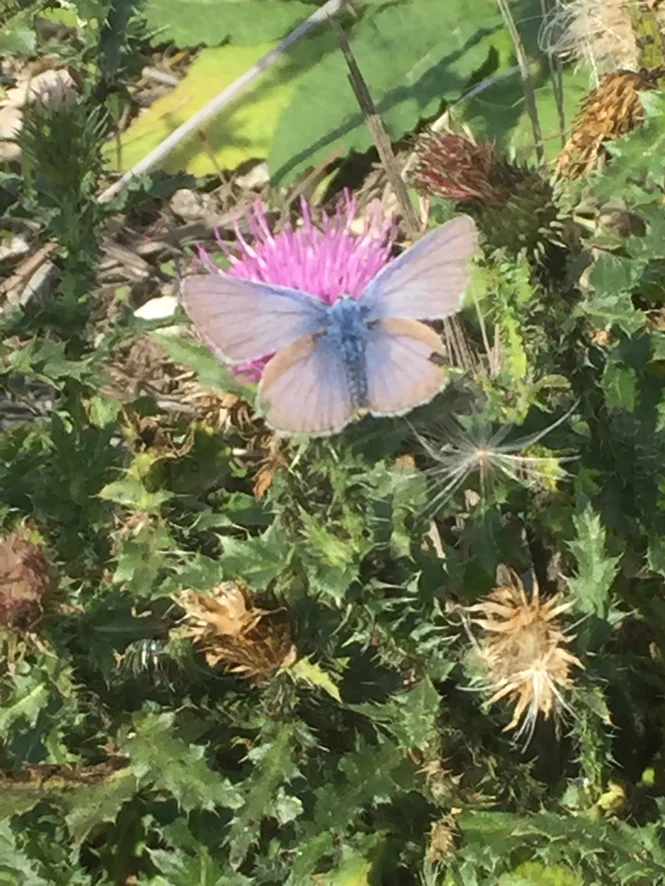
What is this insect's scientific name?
Polyommatus icarus
